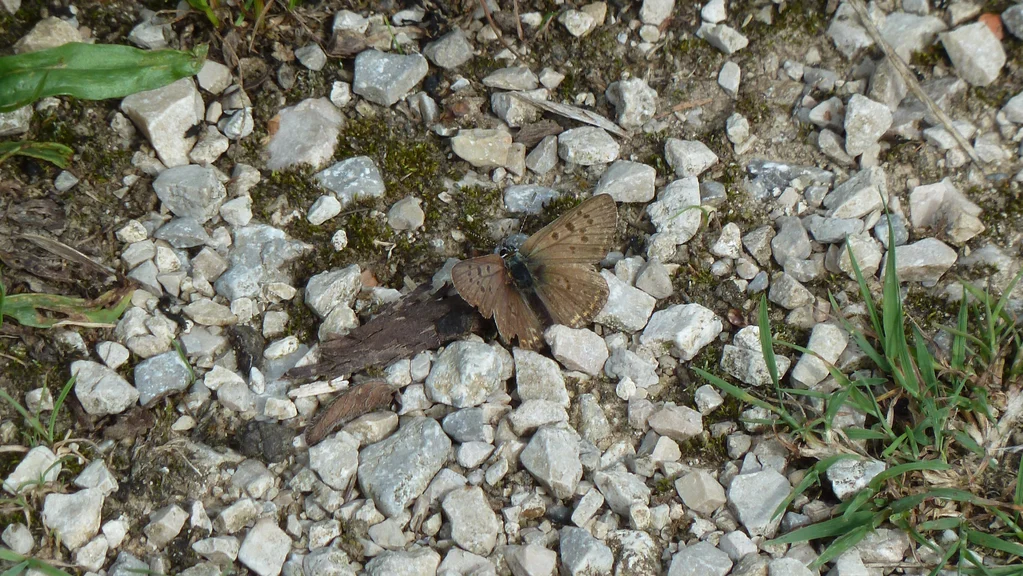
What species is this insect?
Lycaena tityrus (also Loweia tityrus)
